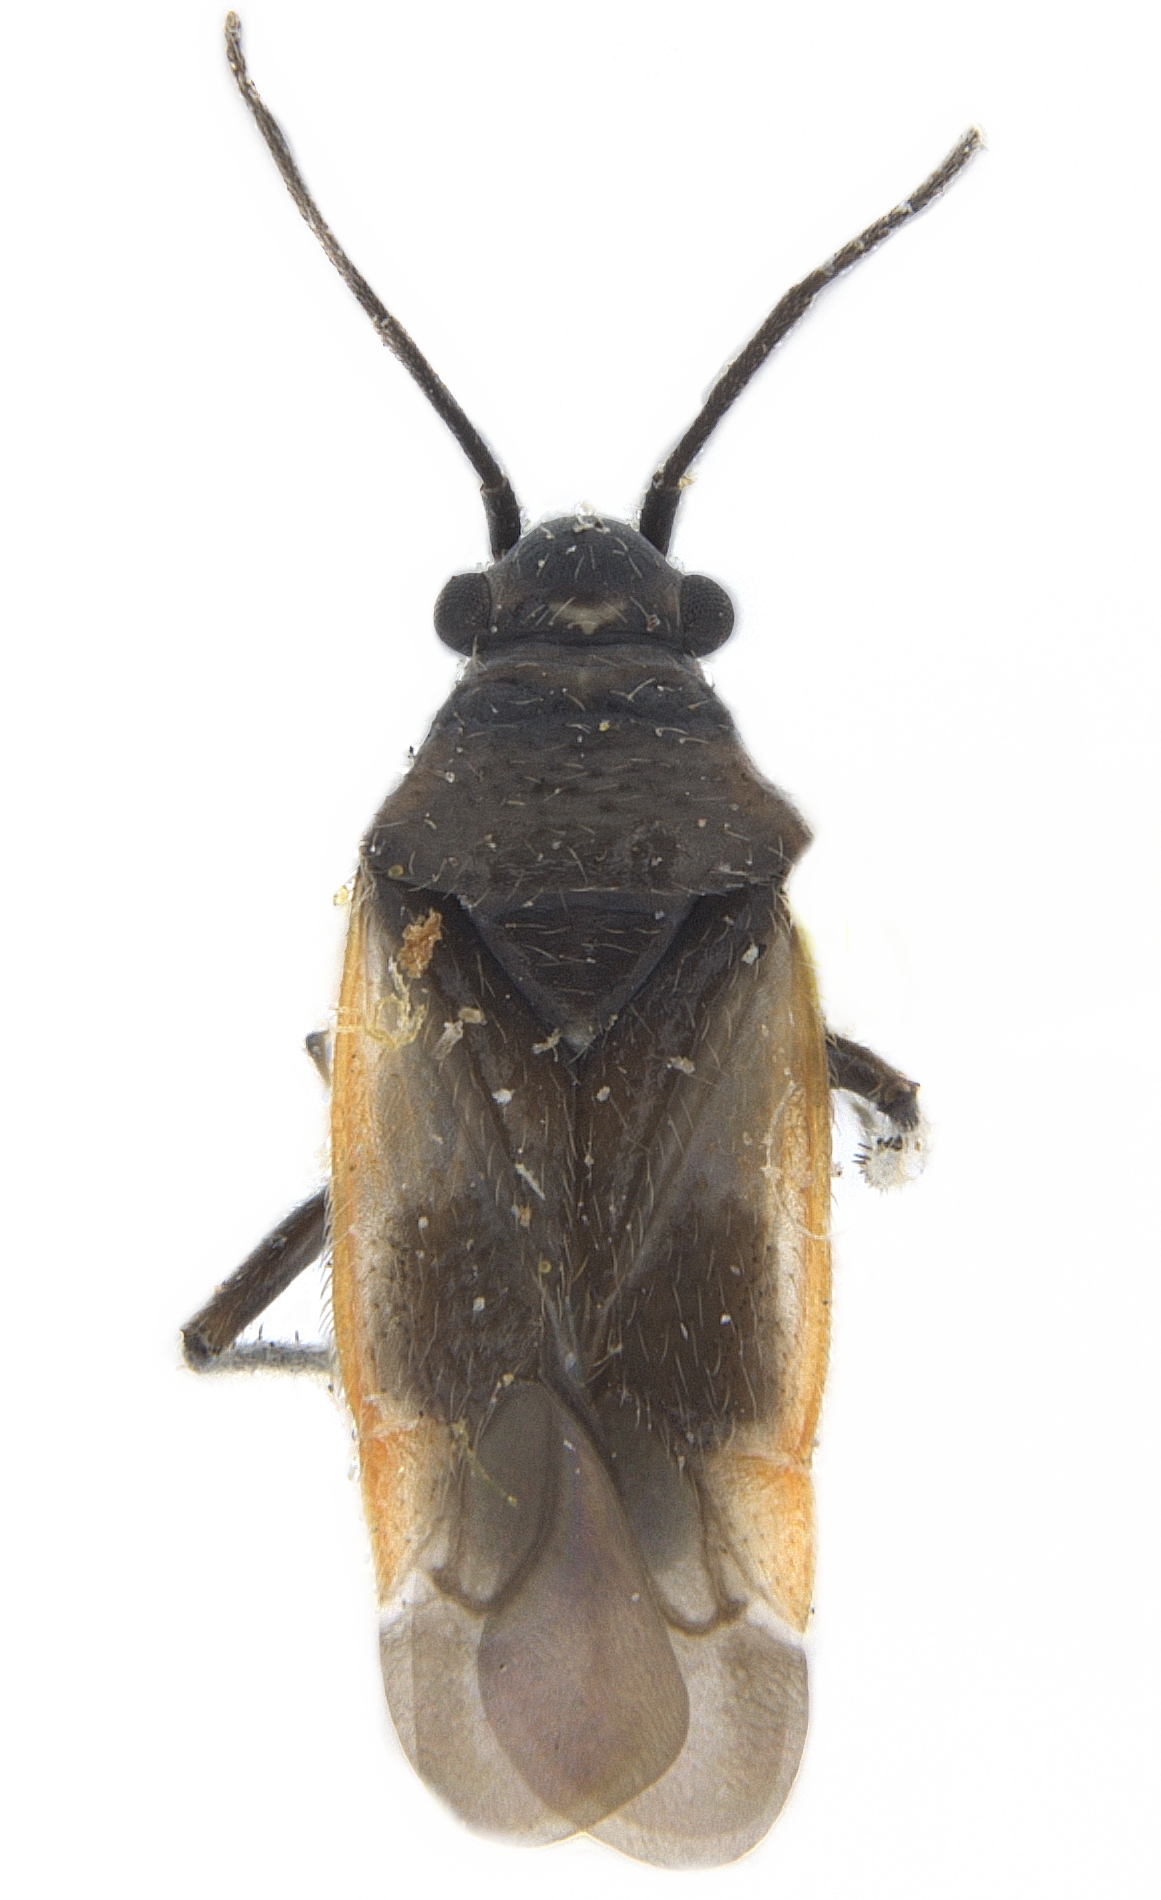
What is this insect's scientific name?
Aoplonemella festiva
